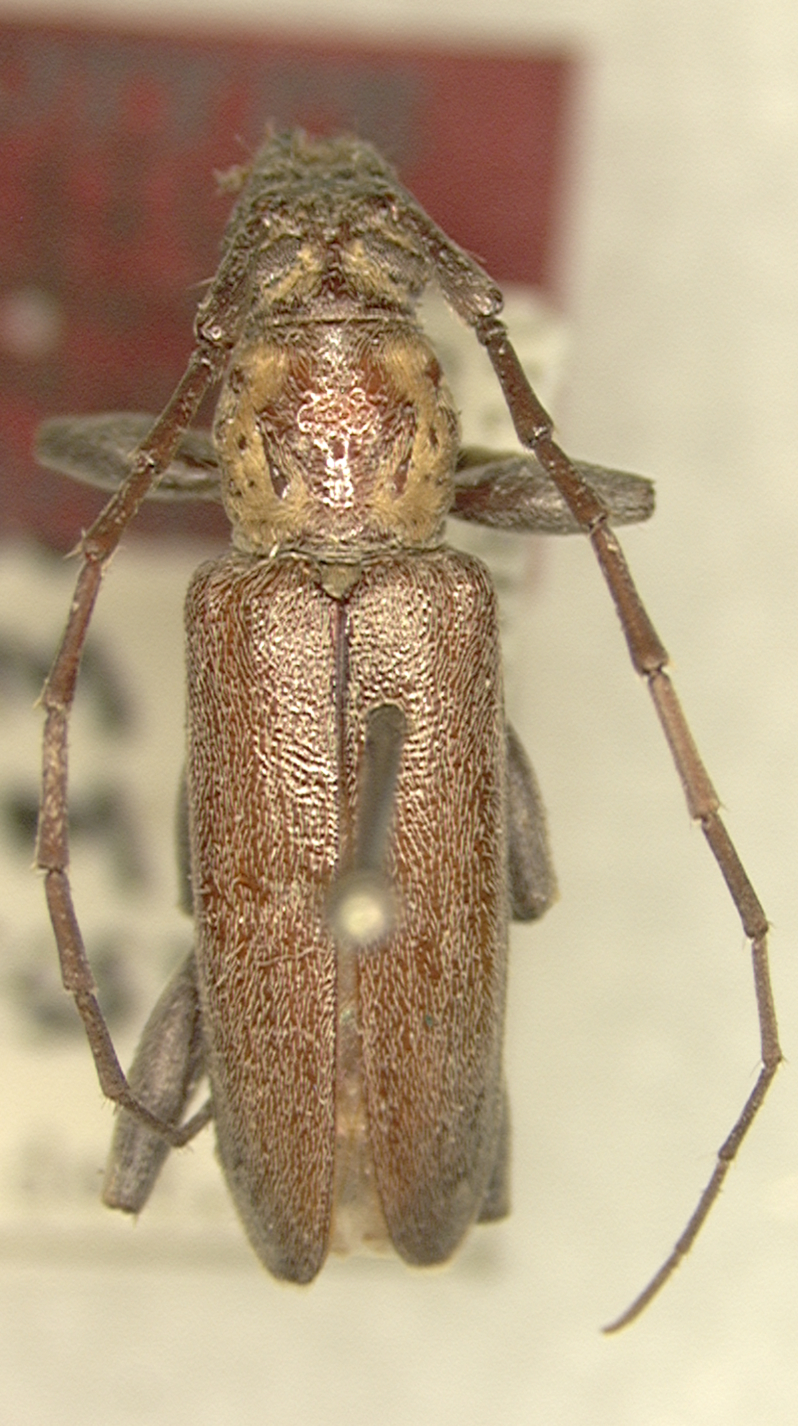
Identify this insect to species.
Ceresium guamum
